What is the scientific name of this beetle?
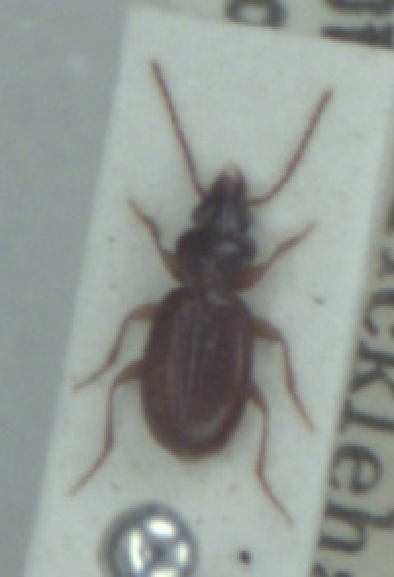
Epaphius secalis
